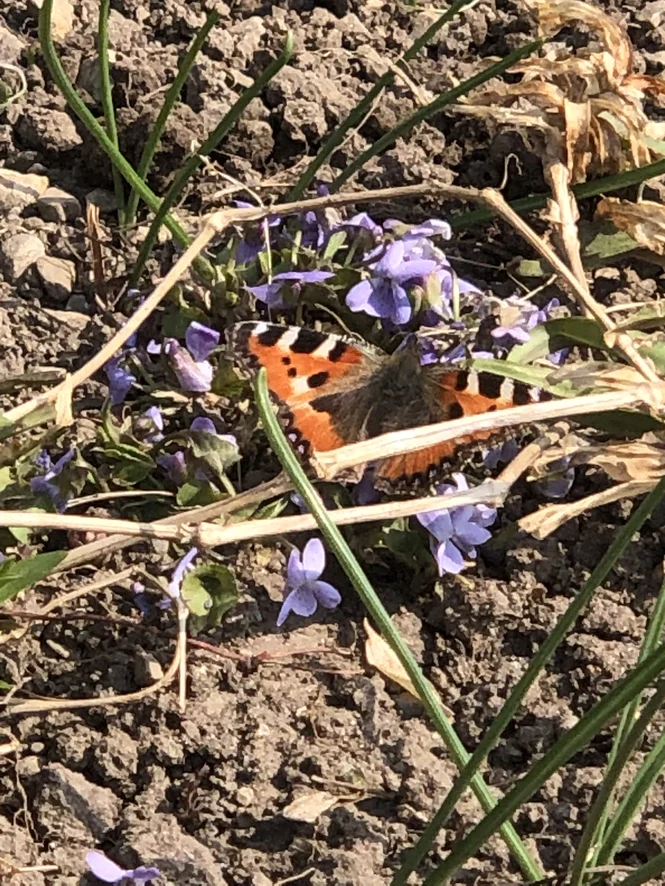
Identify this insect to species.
Aglais urticae
